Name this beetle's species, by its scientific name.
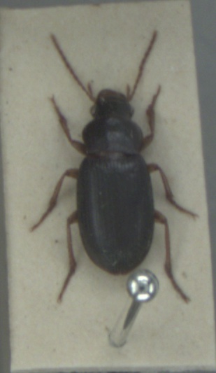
Ophonus rufibarbis
